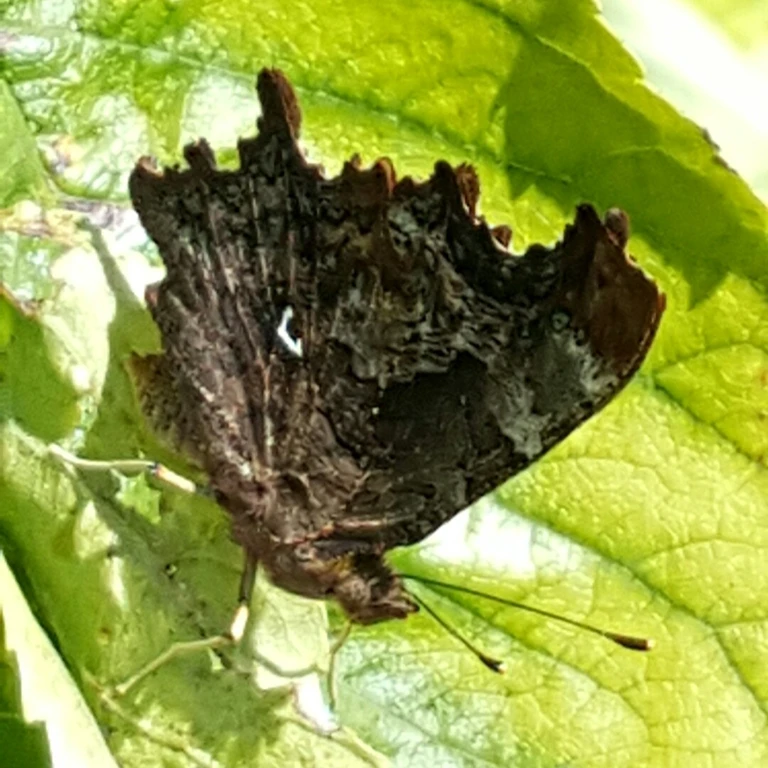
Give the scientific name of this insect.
Polygonia c-album
